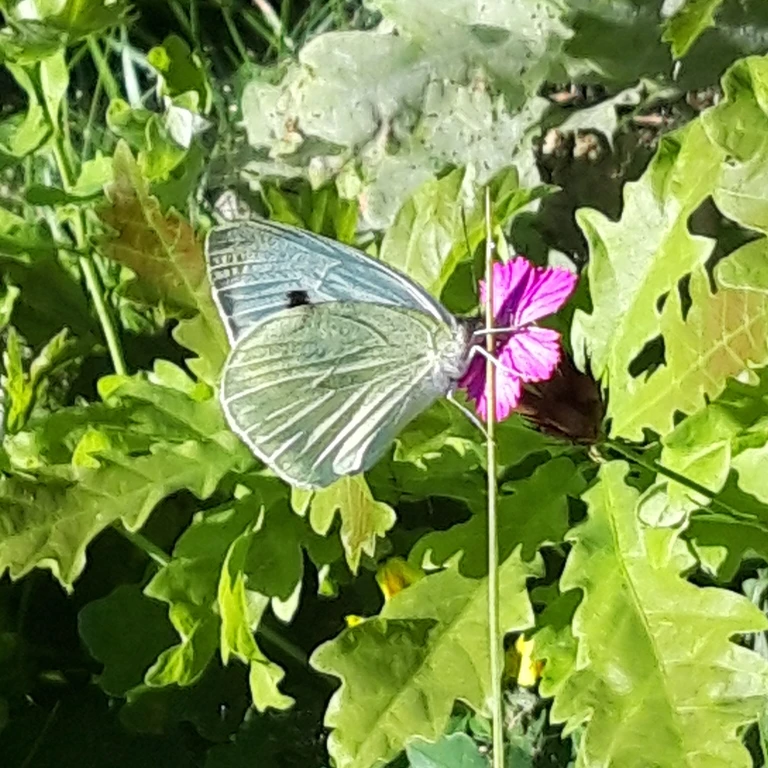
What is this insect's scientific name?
Pieris brassicae
